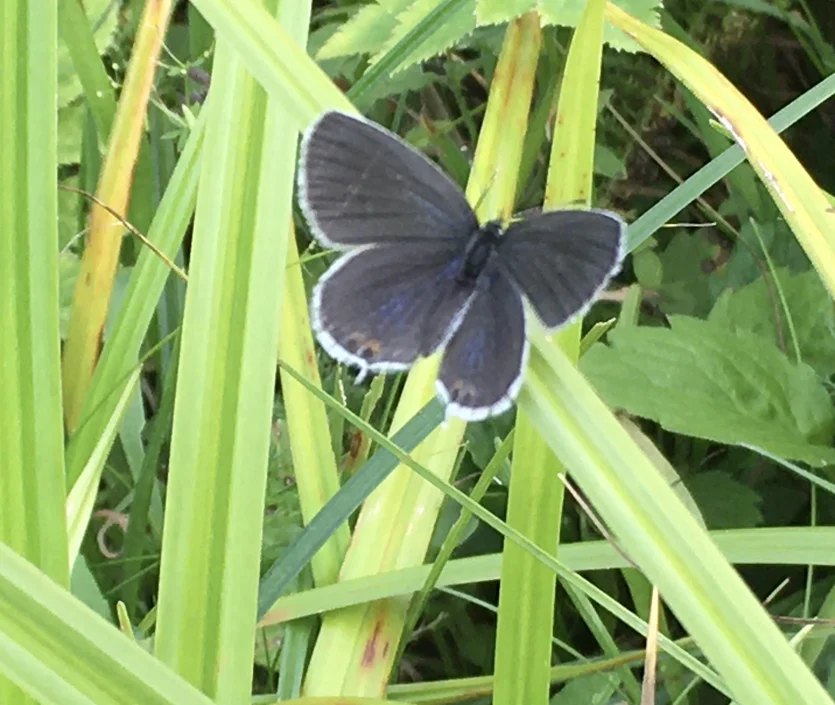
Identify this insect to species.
Cupido argiades (also Elkalyce argiades)
